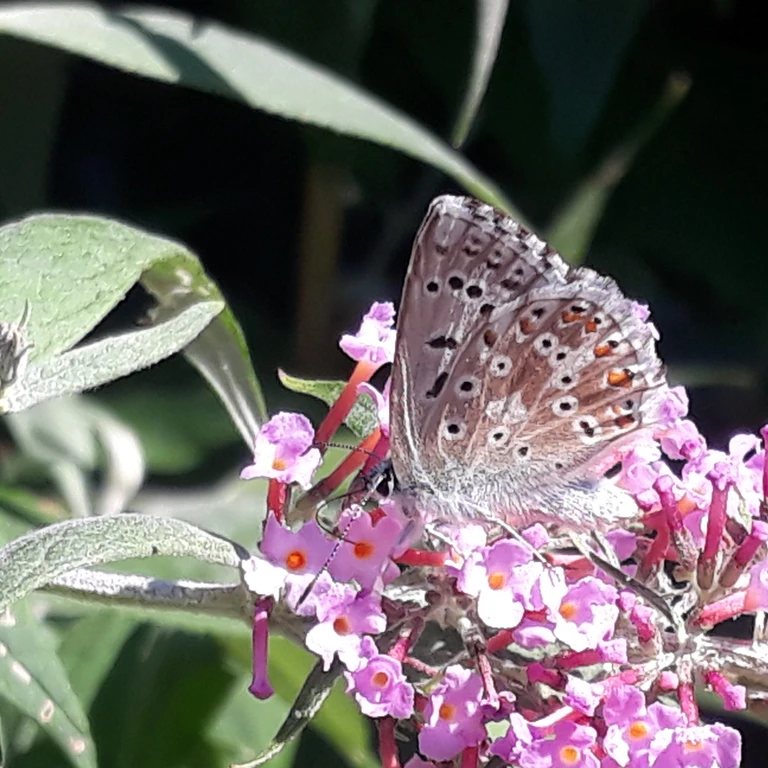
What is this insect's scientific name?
Lysandra coridon
